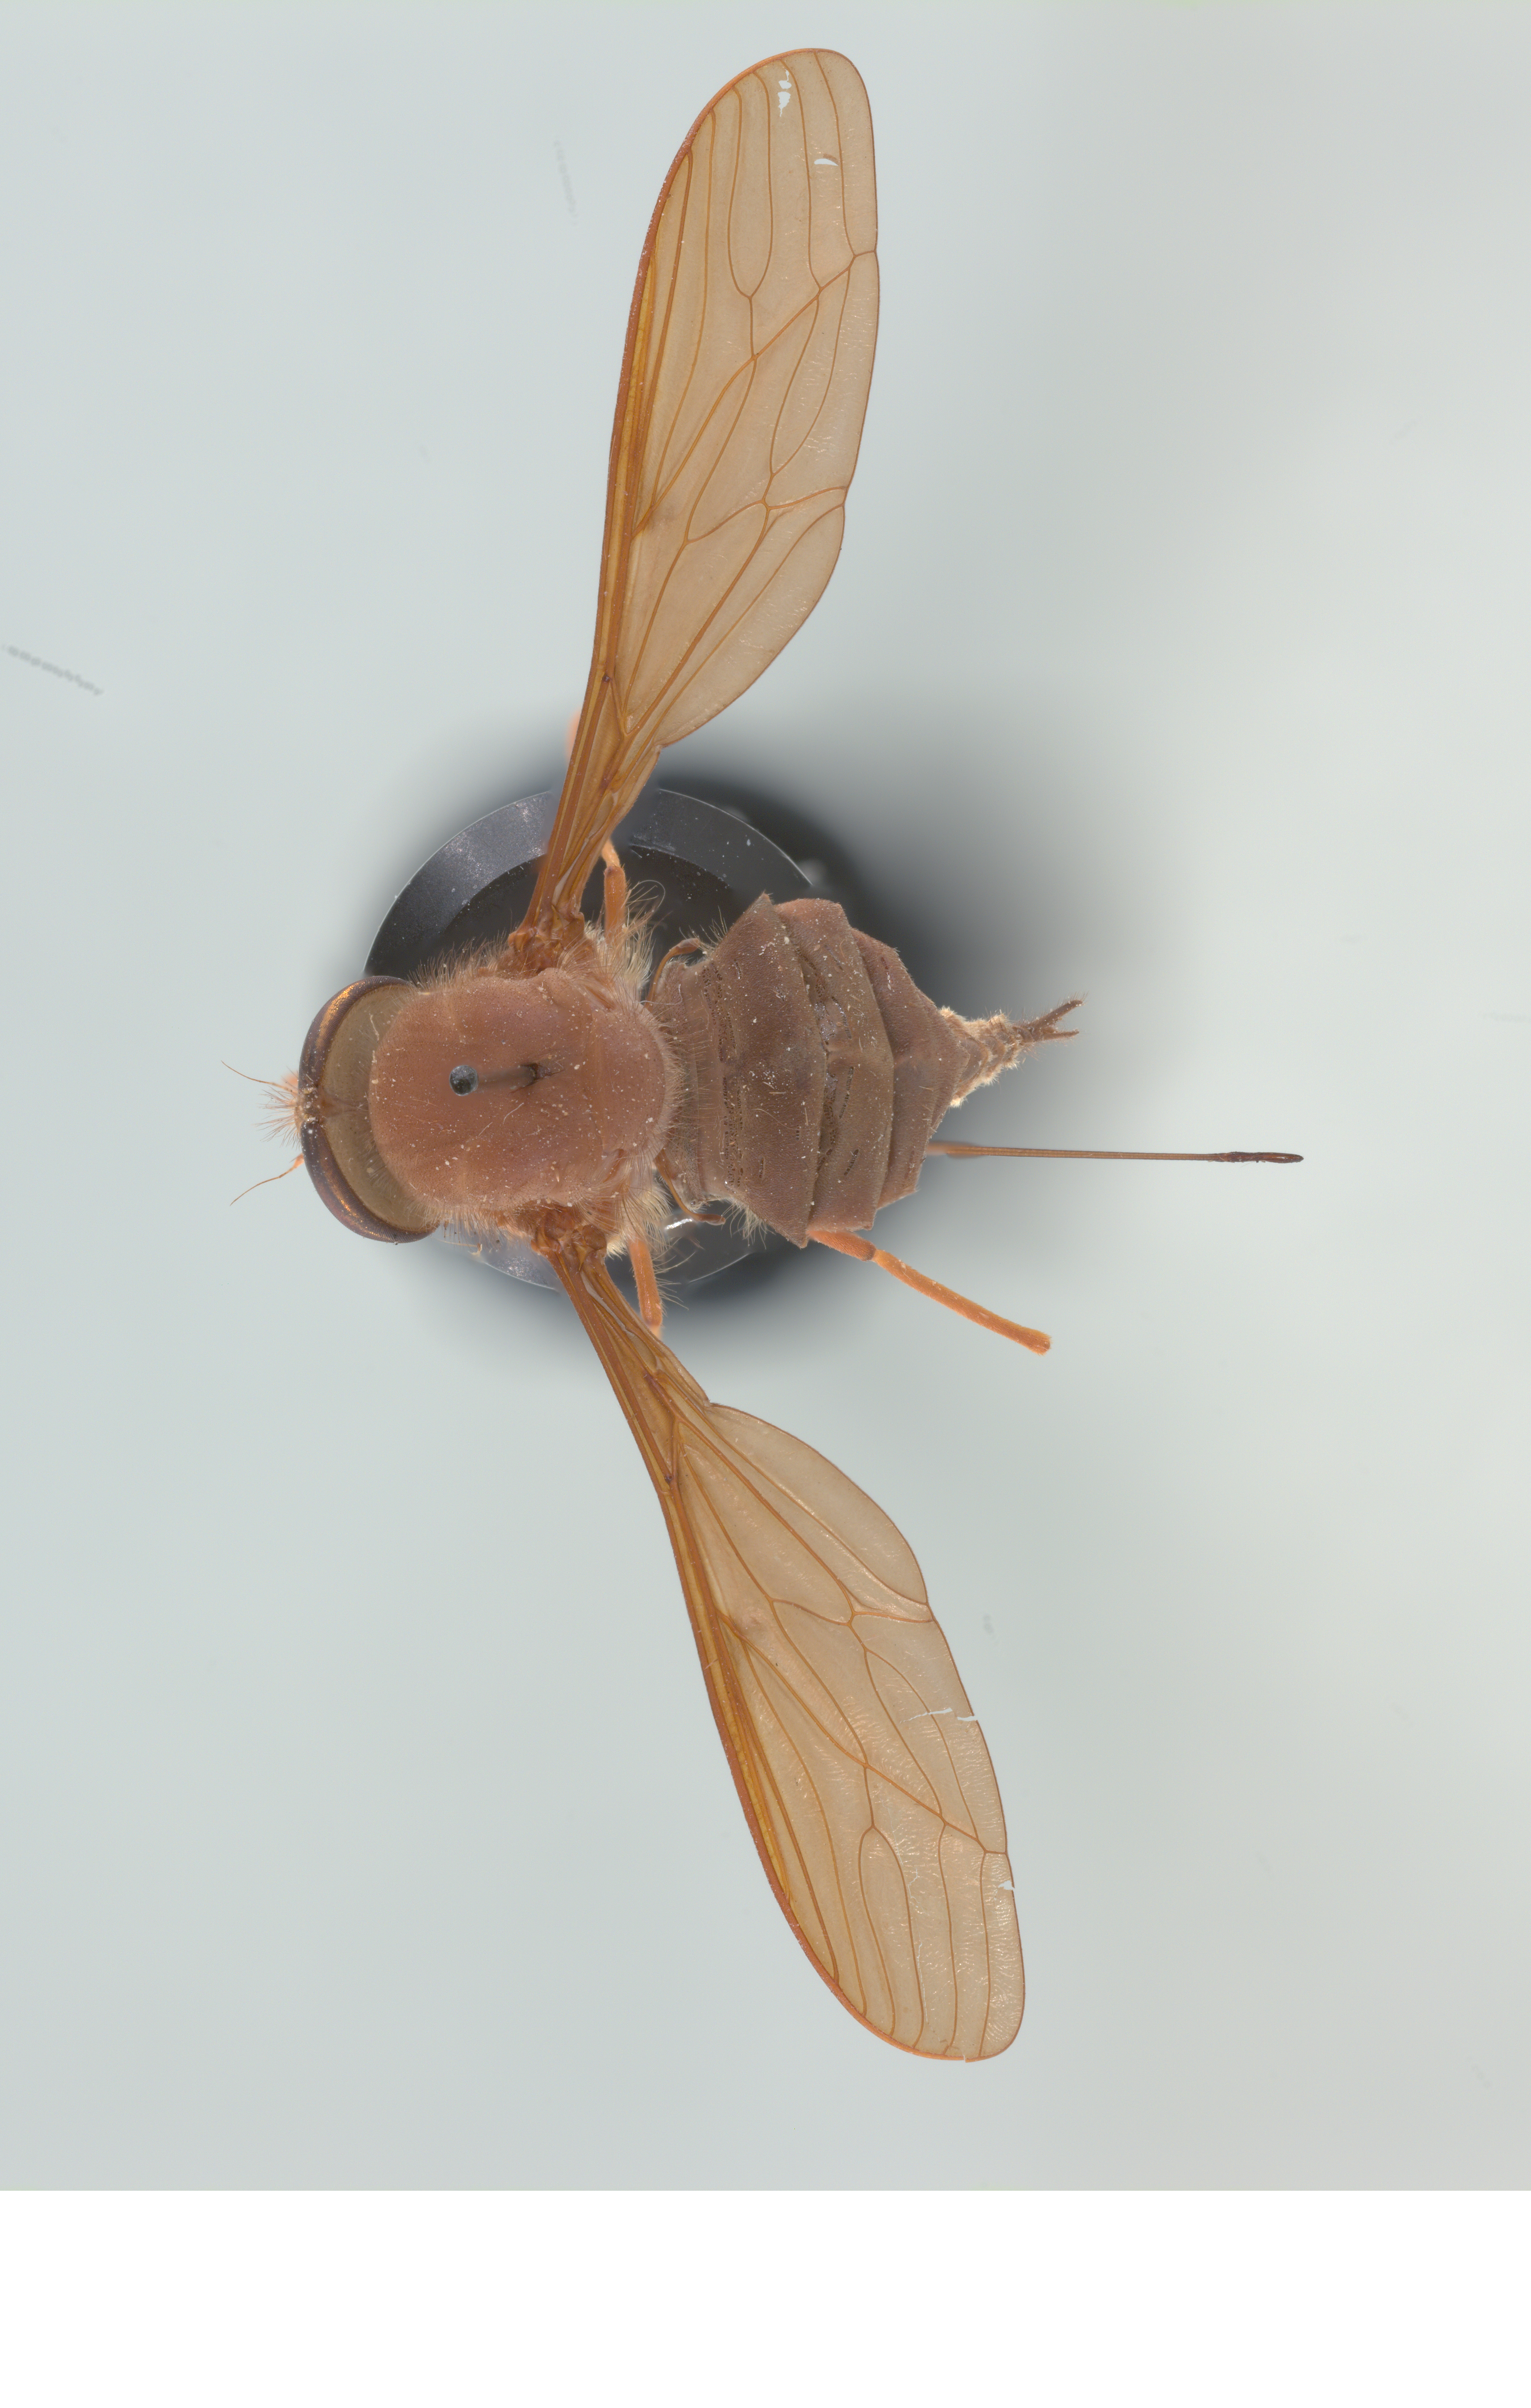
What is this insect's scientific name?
Stenobasipteron wiedemanni
